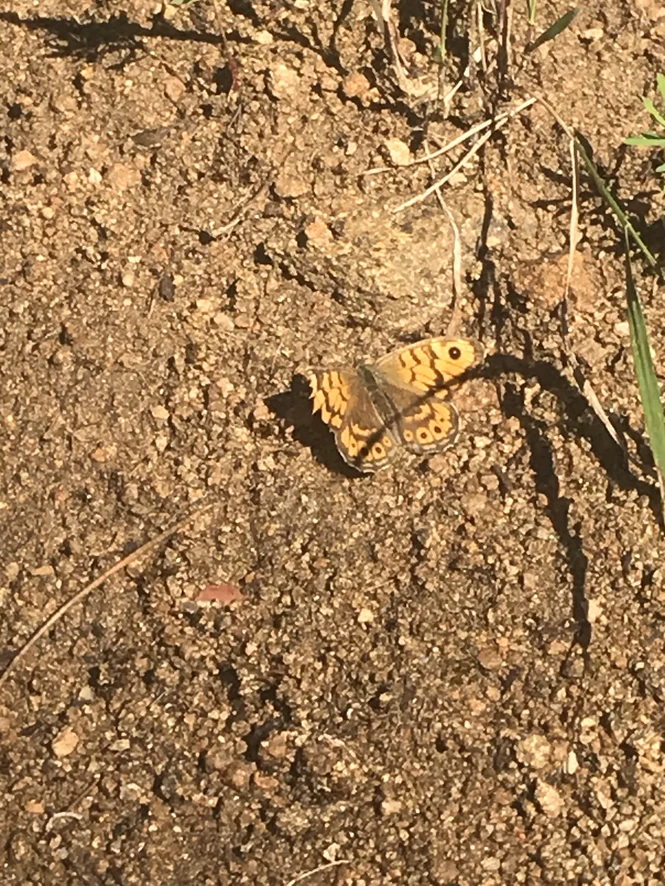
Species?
Lasiommata megera (also Pararge megera)
